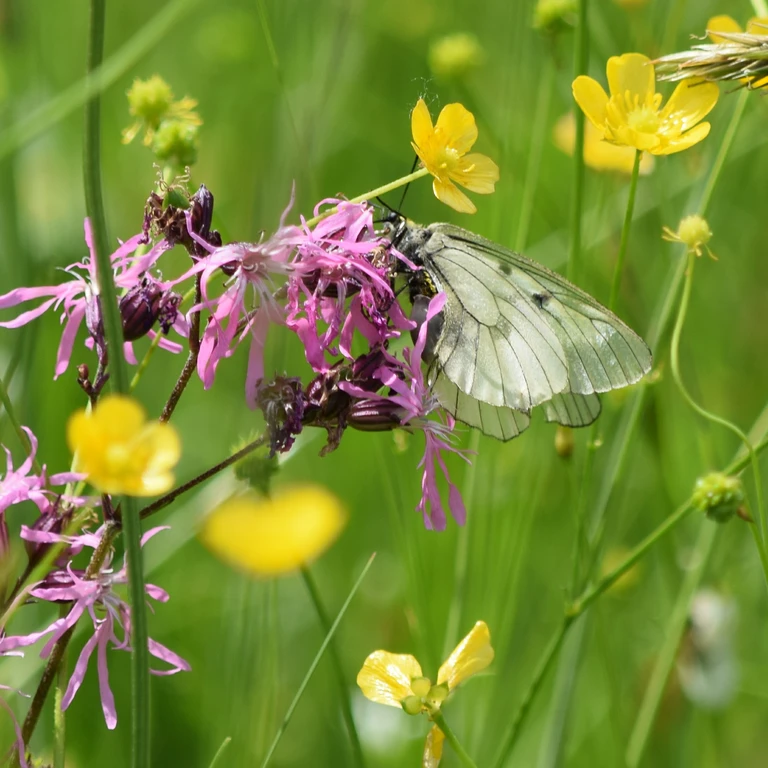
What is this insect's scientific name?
Parnassius mnemosyne
